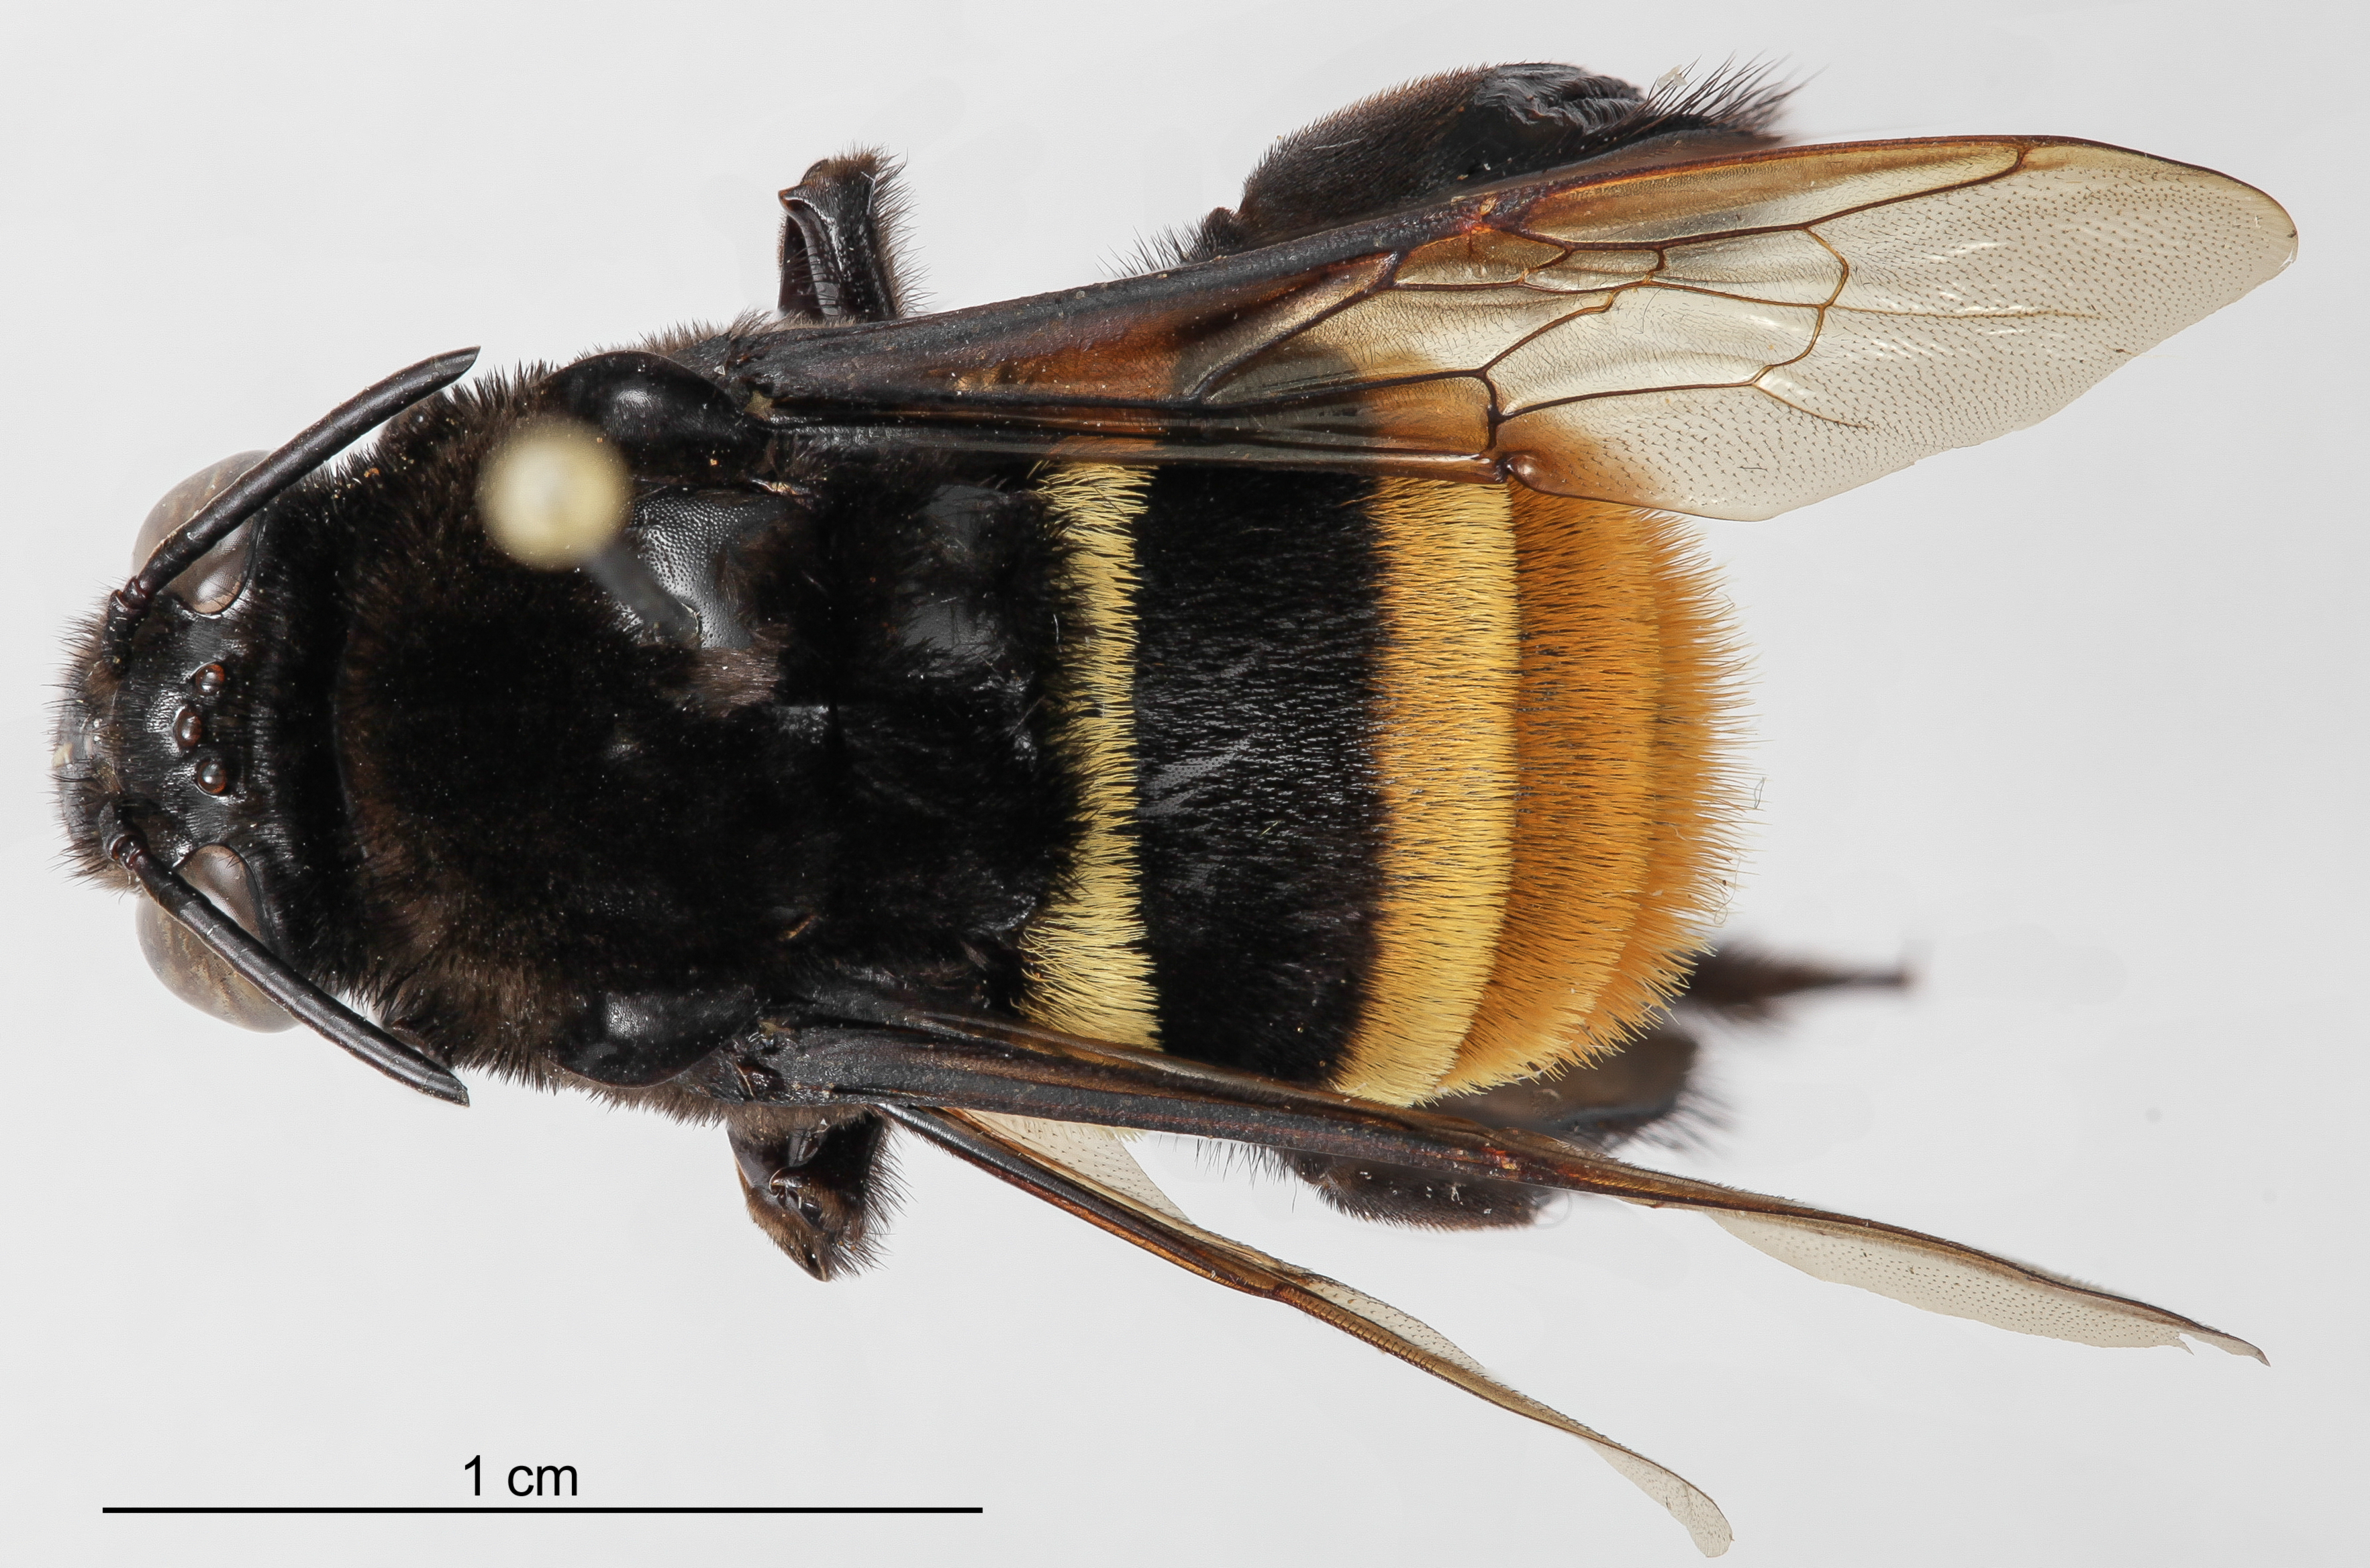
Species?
Eulaema cingulata
